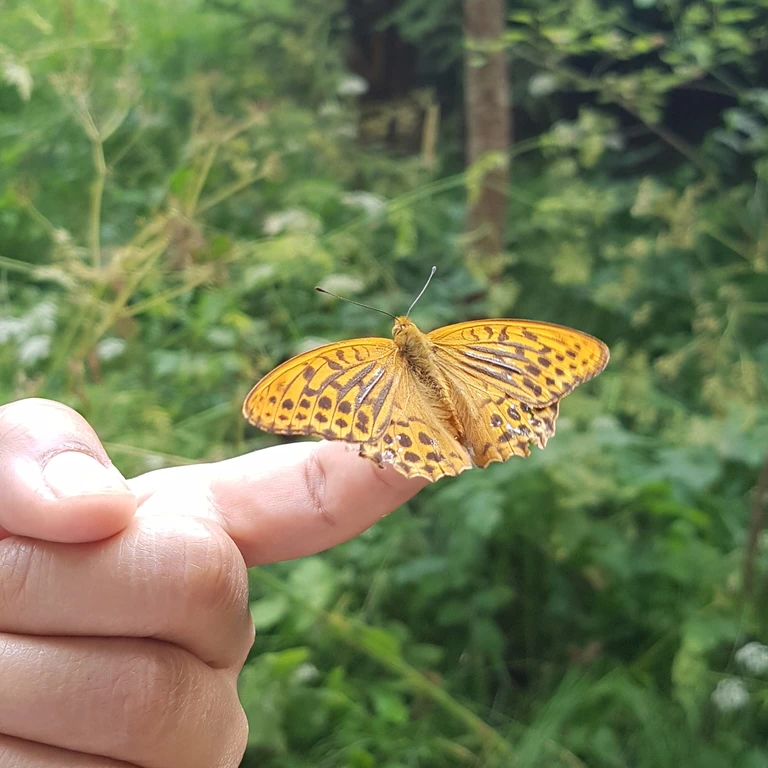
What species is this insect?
Argynnis paphia
